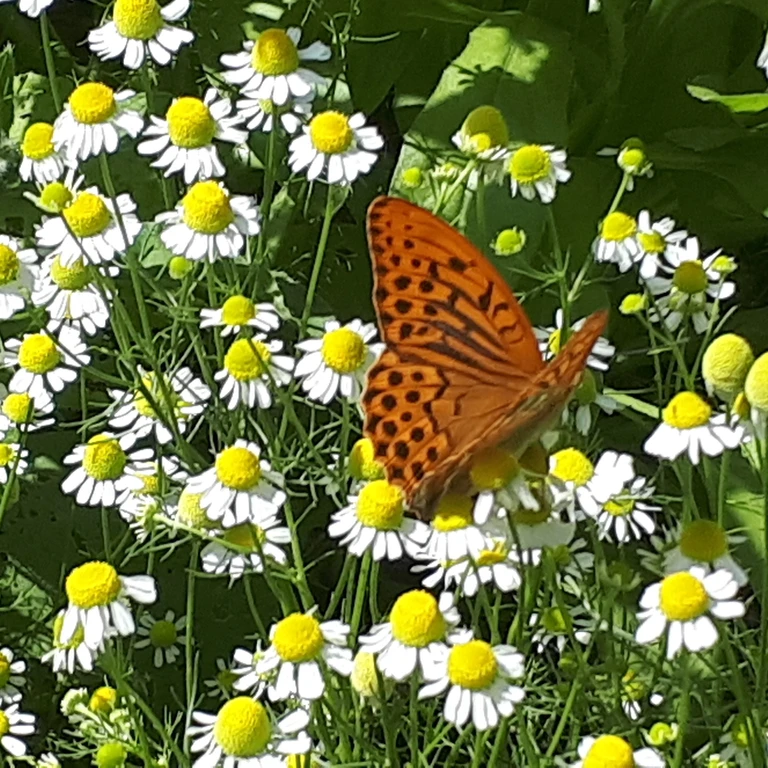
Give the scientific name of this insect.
Argynnis paphia
